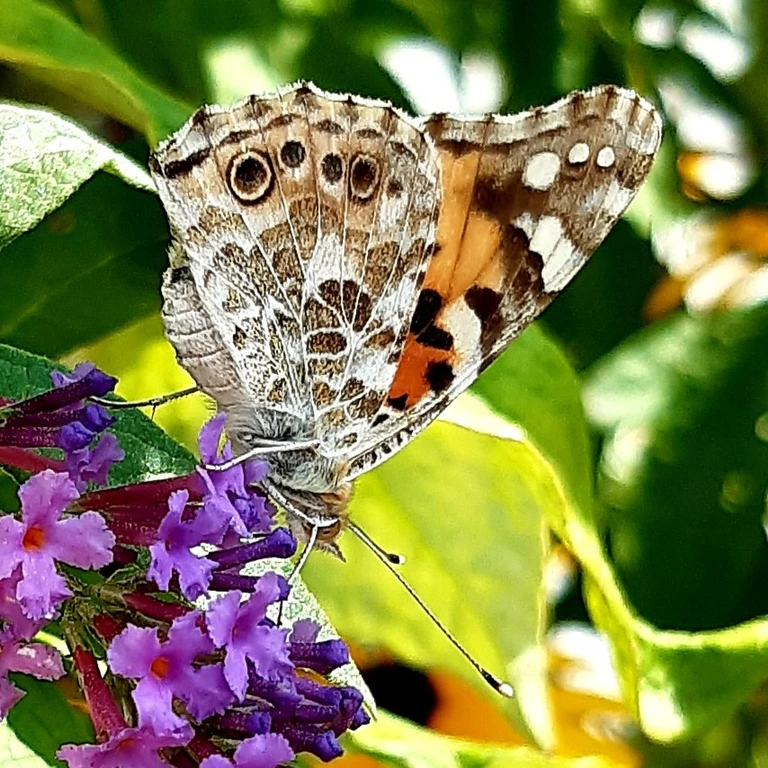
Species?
Vanessa cardui
